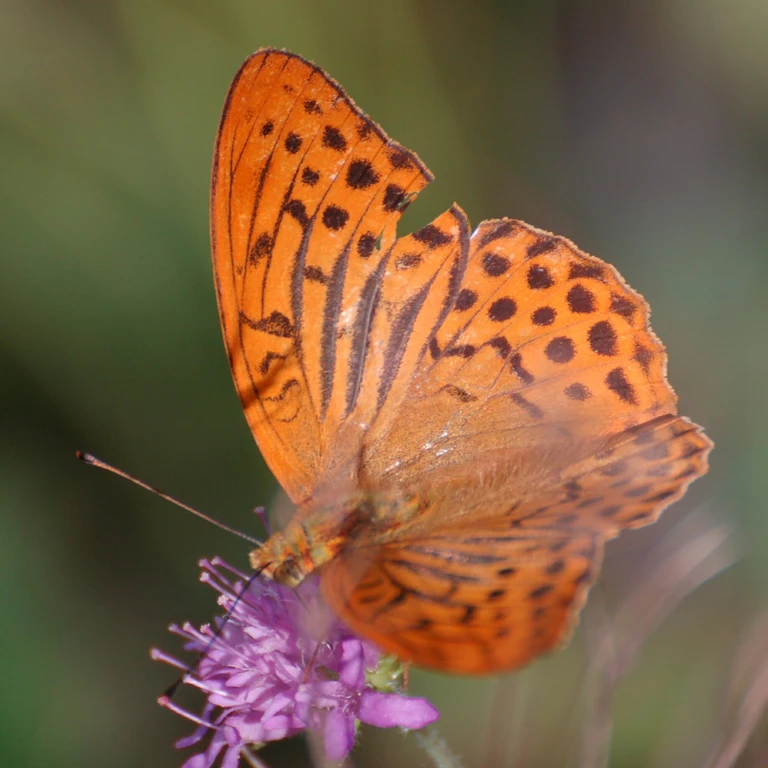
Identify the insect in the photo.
Argynnis paphia
